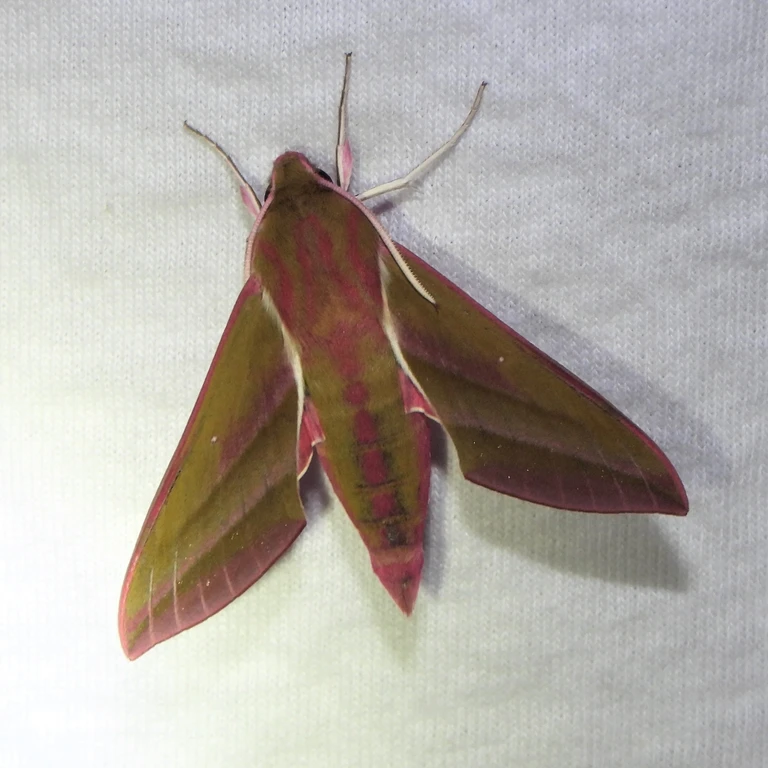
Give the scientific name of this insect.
Deilephila elpenor
